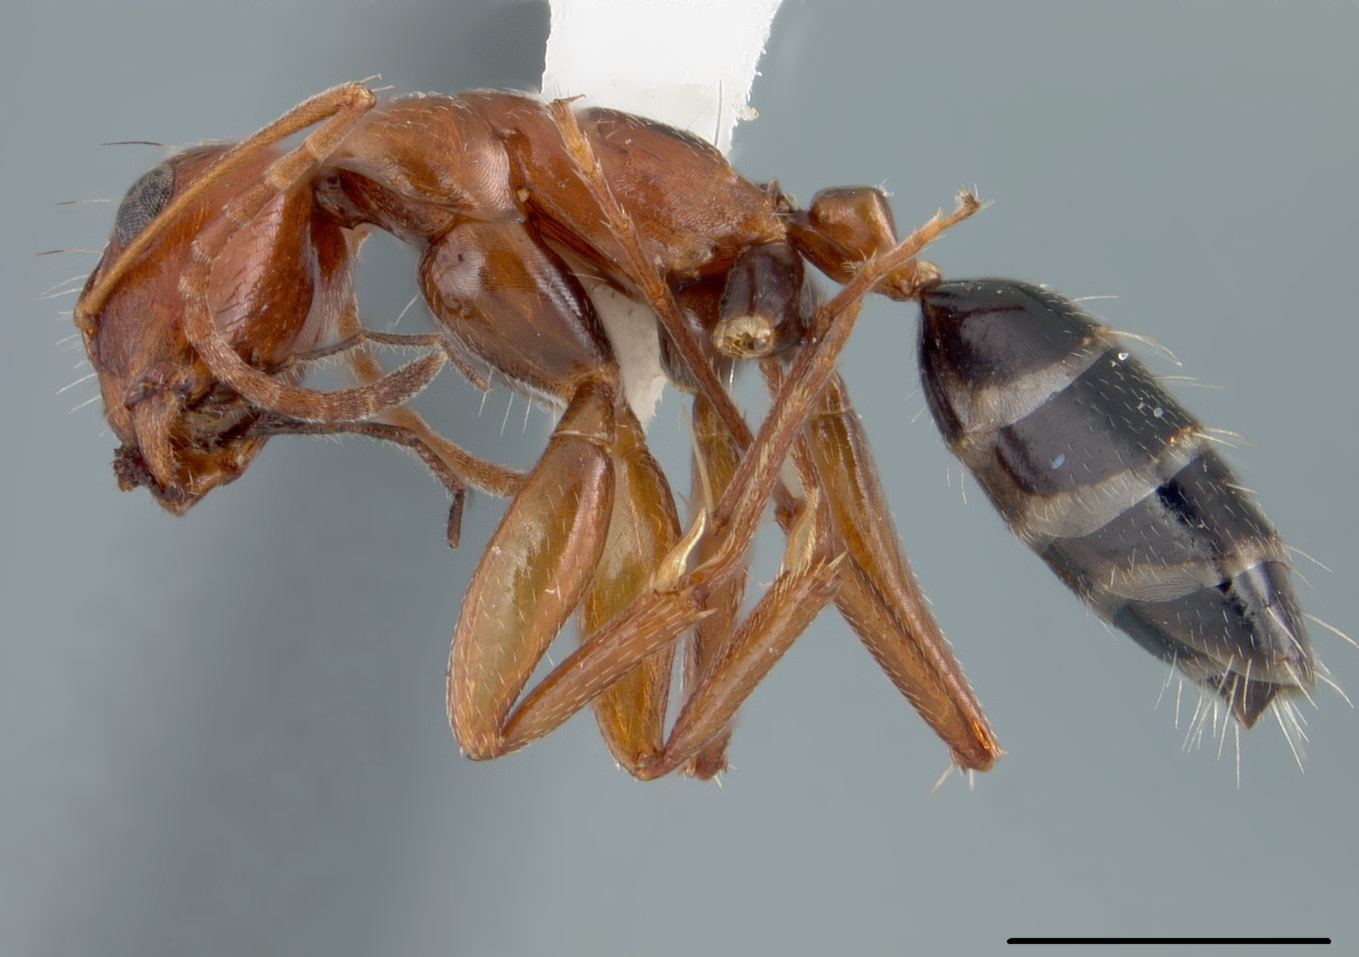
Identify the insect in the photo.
Camponotus erythrocephalus
